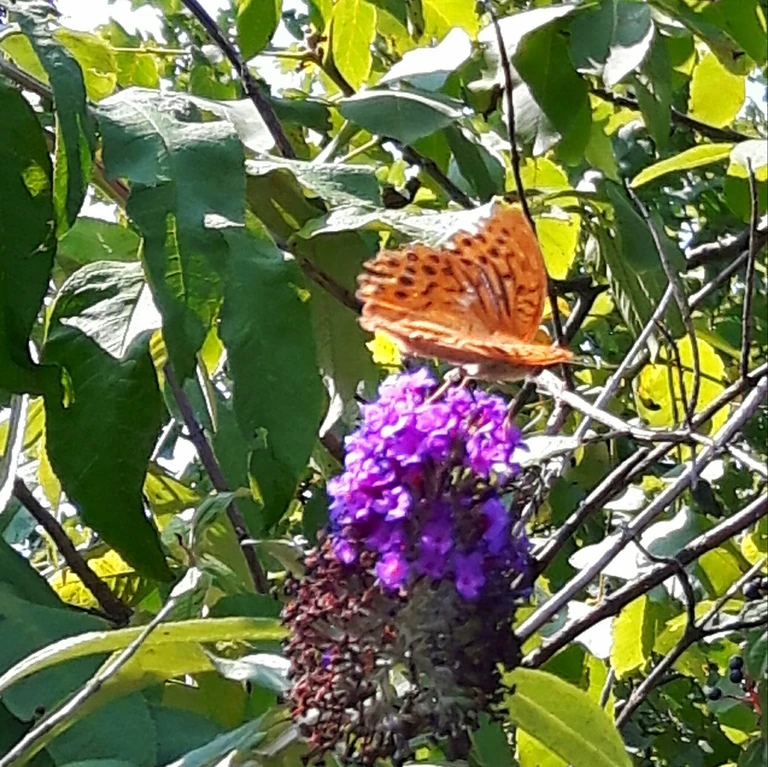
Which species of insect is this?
Argynnis paphia
